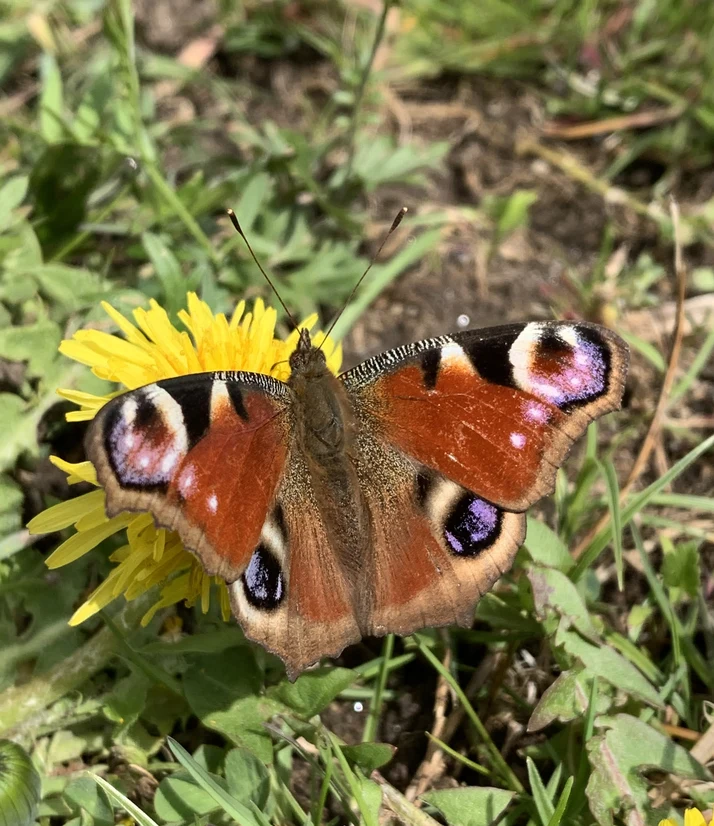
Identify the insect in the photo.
Aglais io
